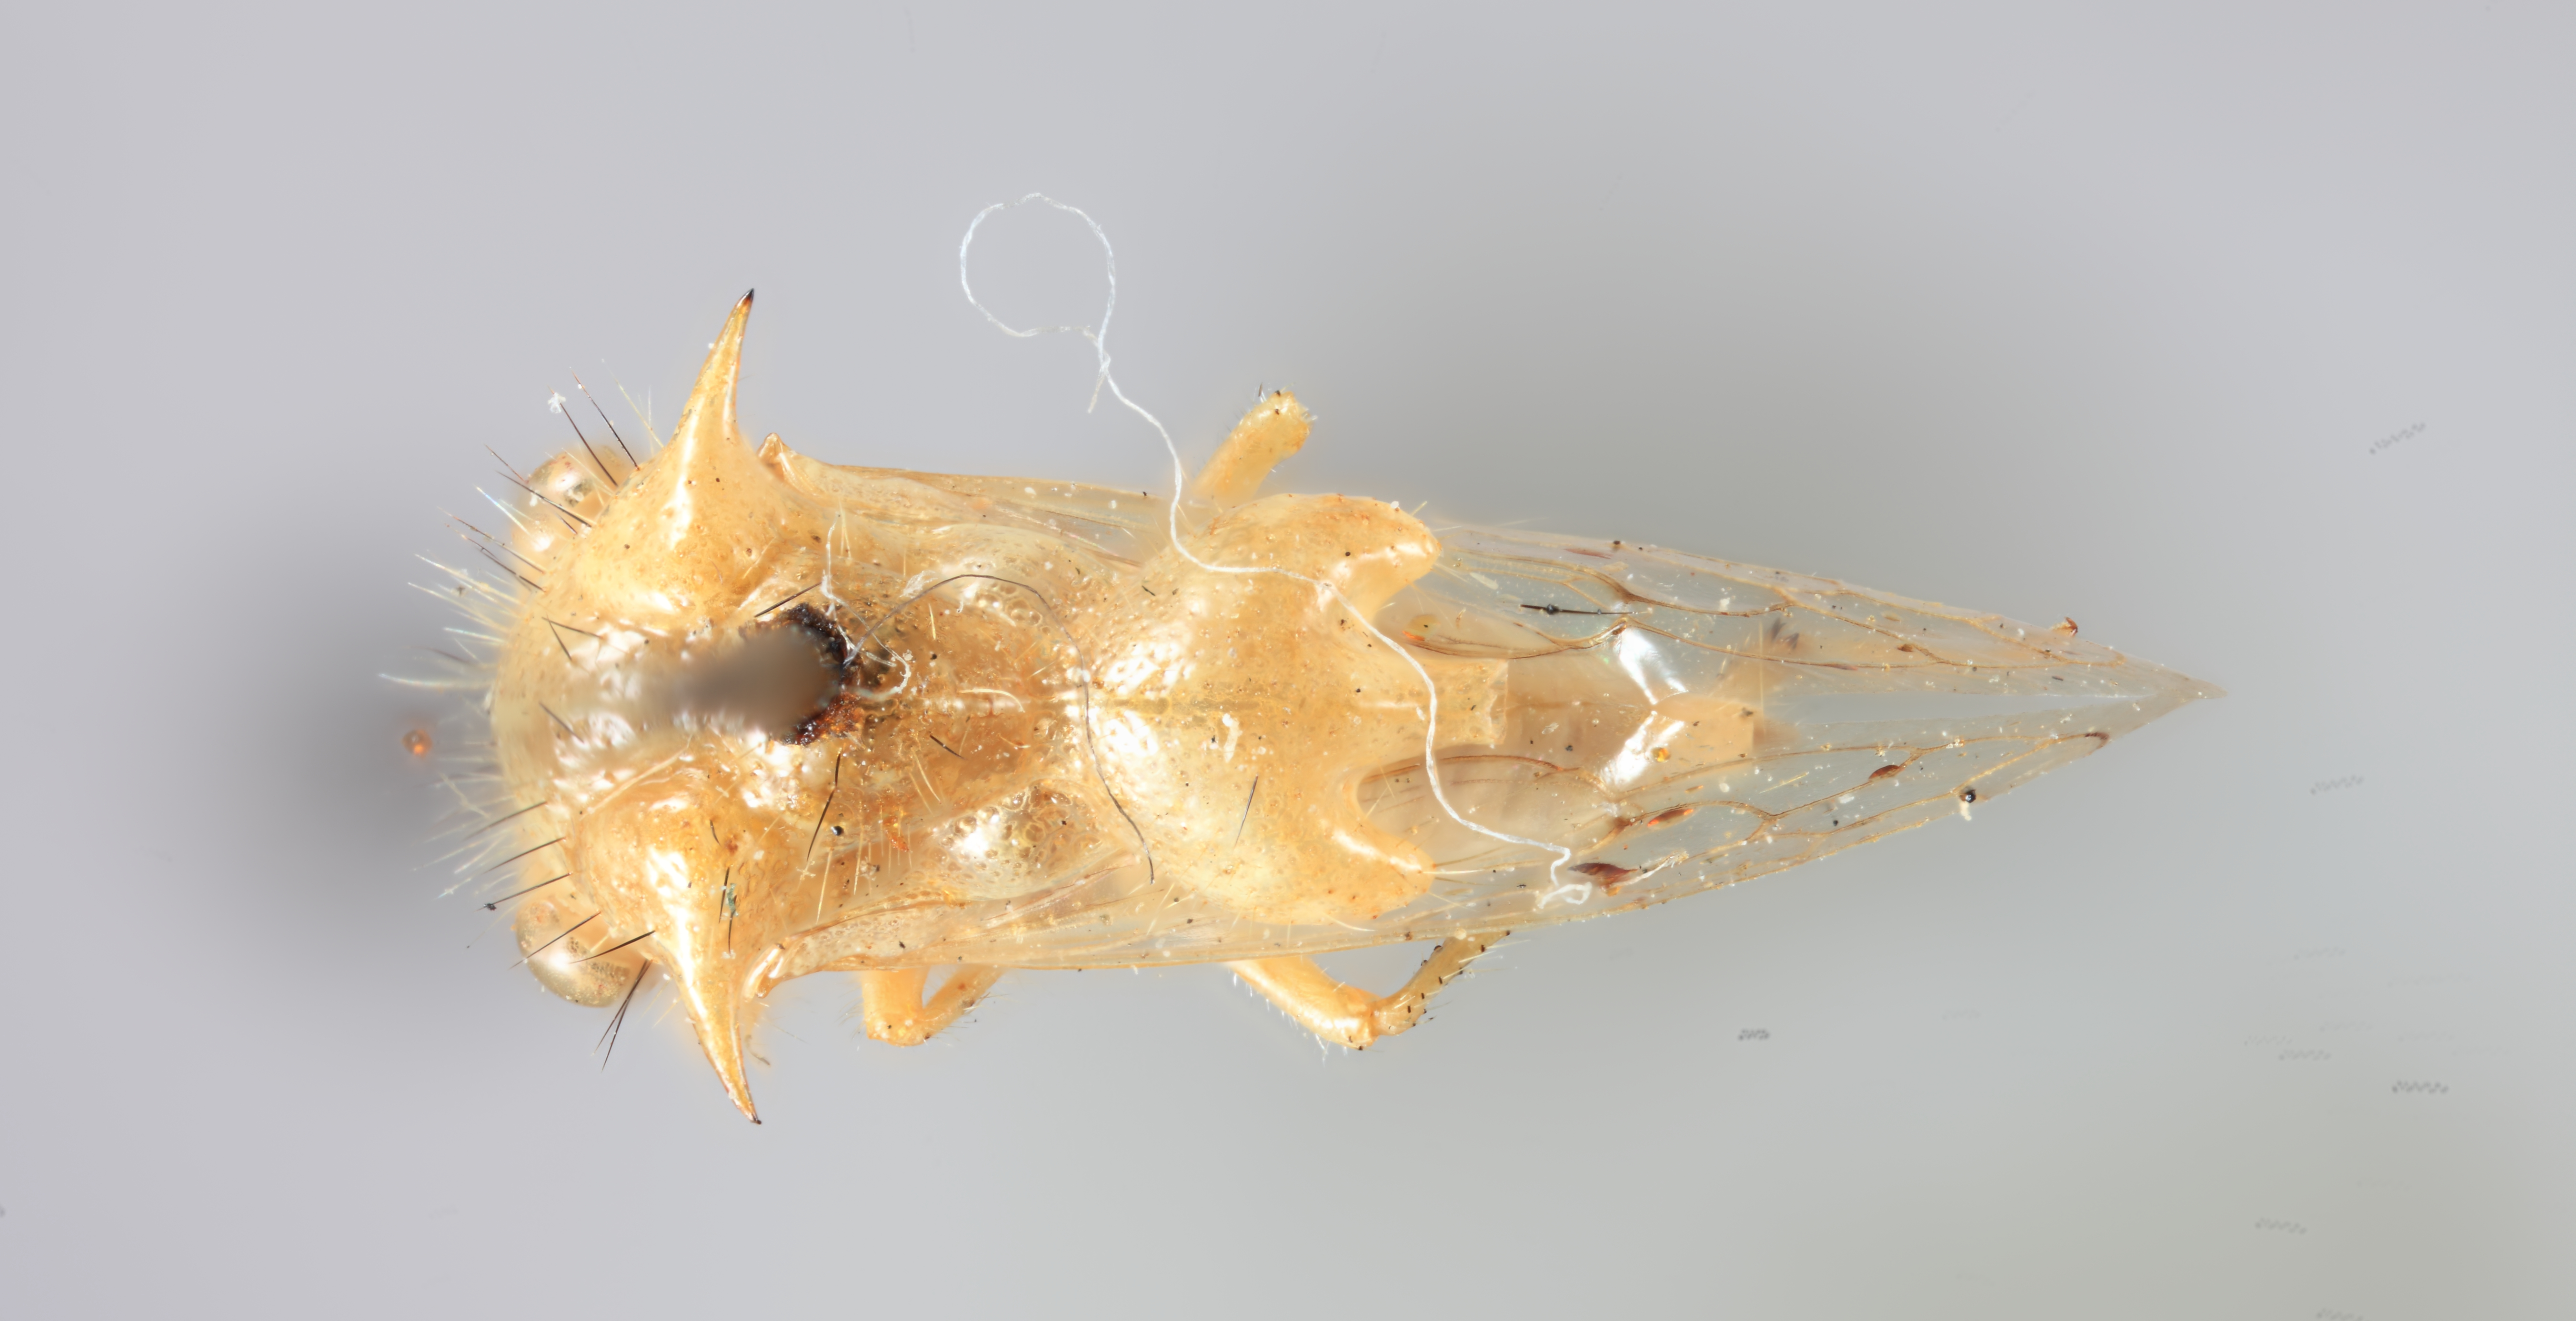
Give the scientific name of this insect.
Antonae evelyna
